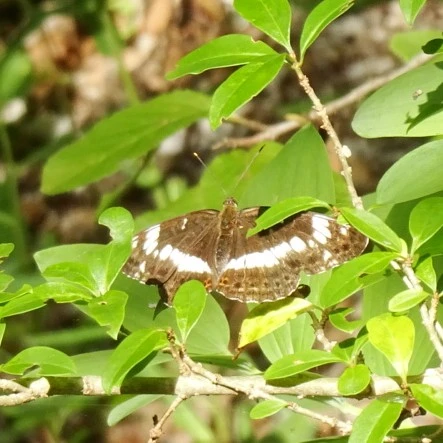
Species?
Limenitis camilla (also Ladoga camilla)
